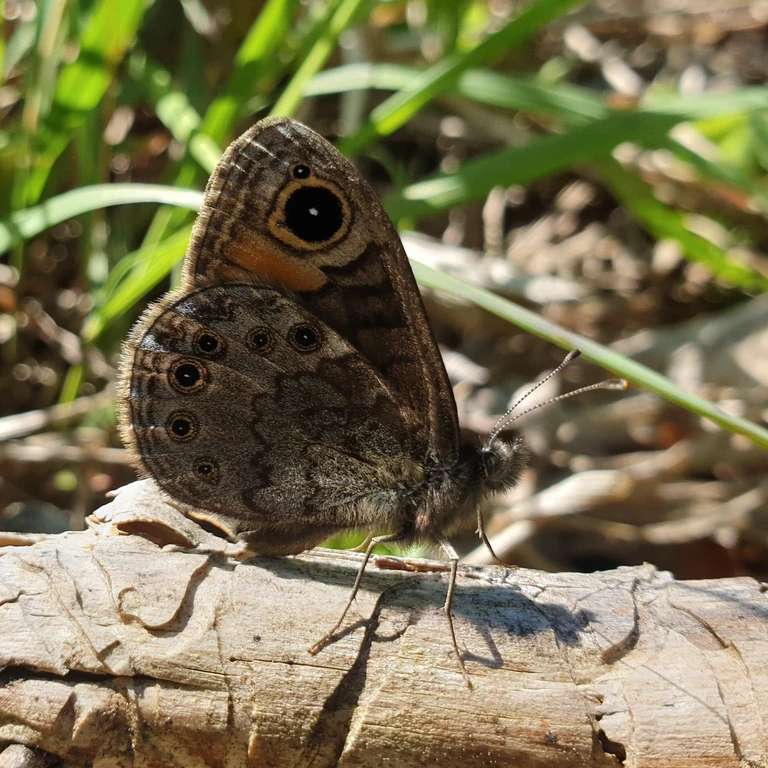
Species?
Lasiommata petropolitana (also Pararge petropolitana)
